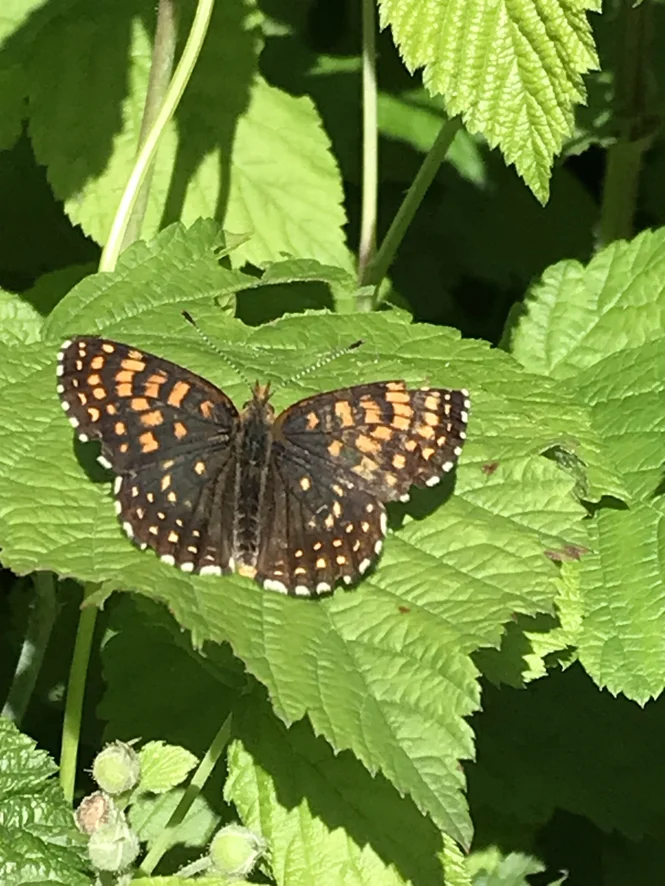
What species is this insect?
Melitaea diamina
